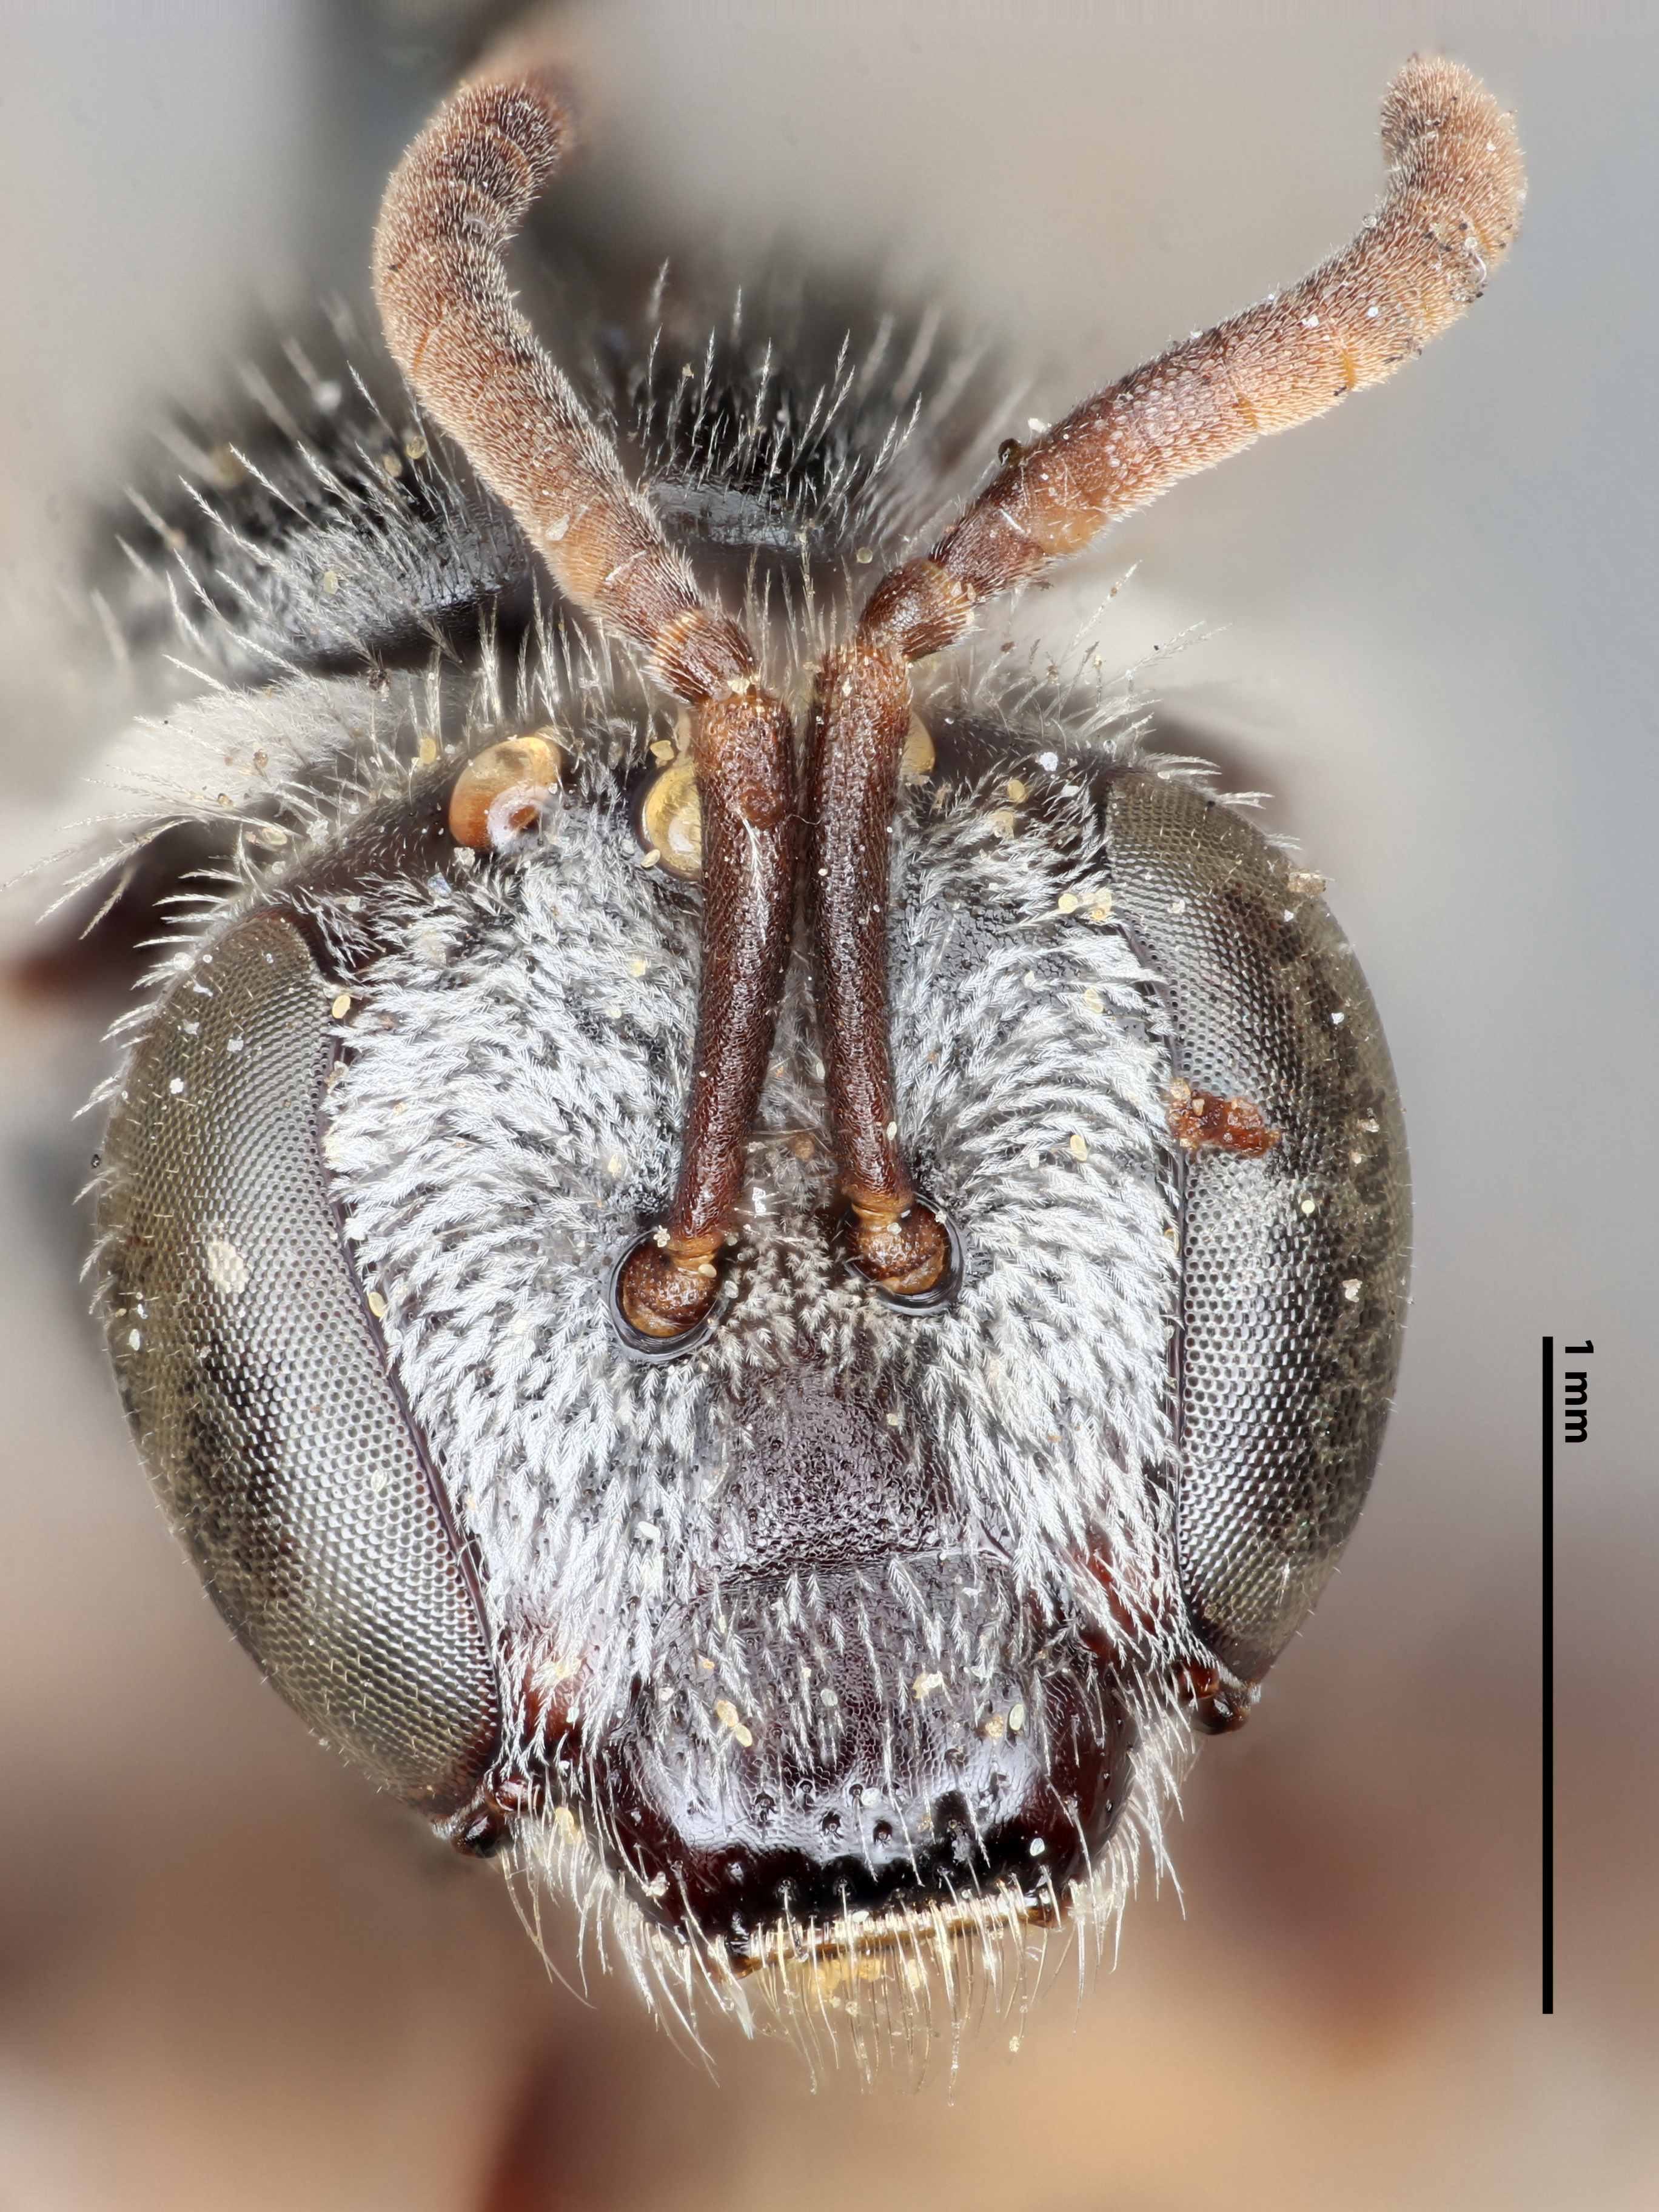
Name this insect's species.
Halictus swenki
